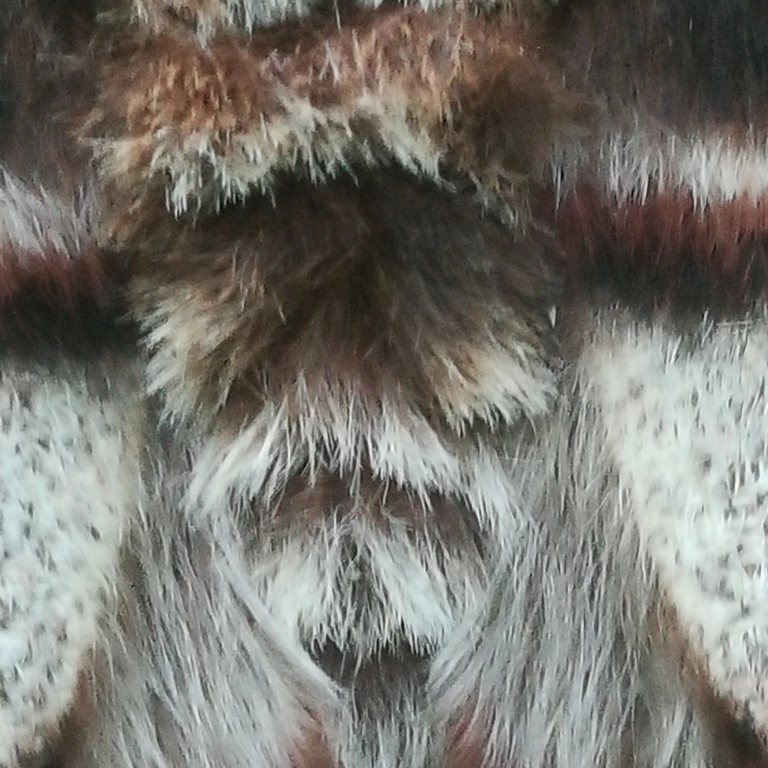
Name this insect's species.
Saturnia pyri
